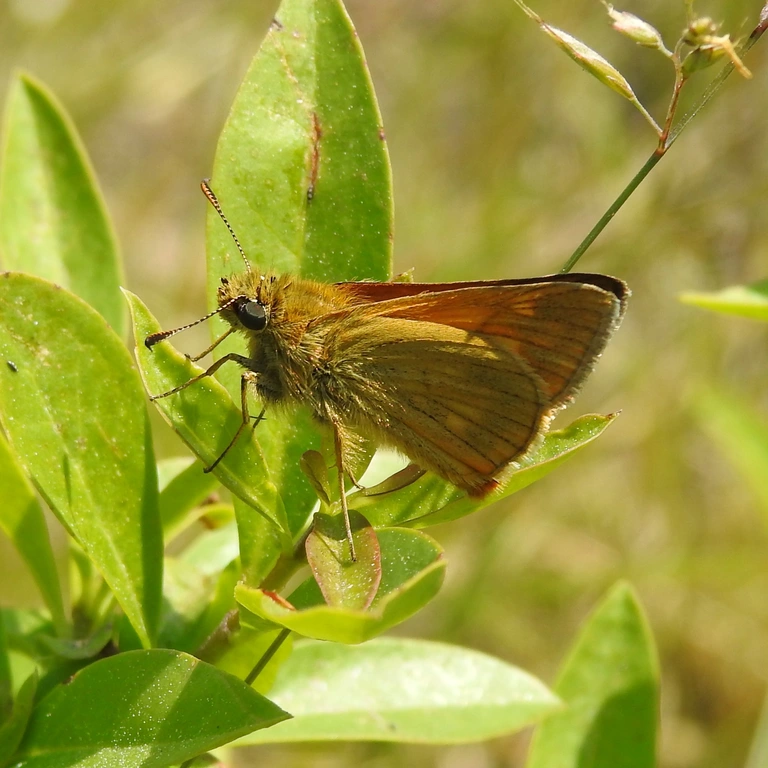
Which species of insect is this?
Ochlodes sylvanus (also Ochlodes venata)
